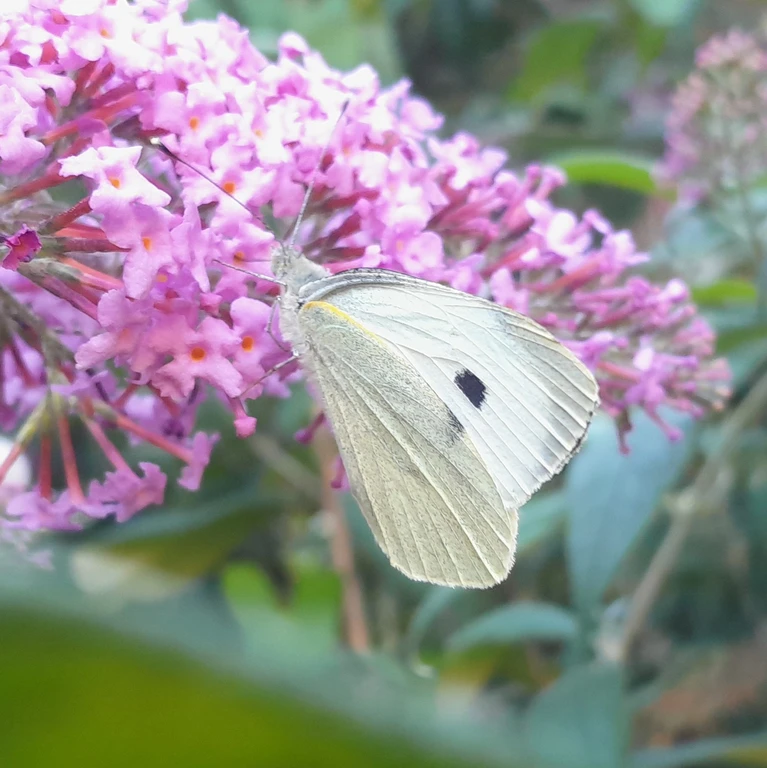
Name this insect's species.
Pieris brassicae
